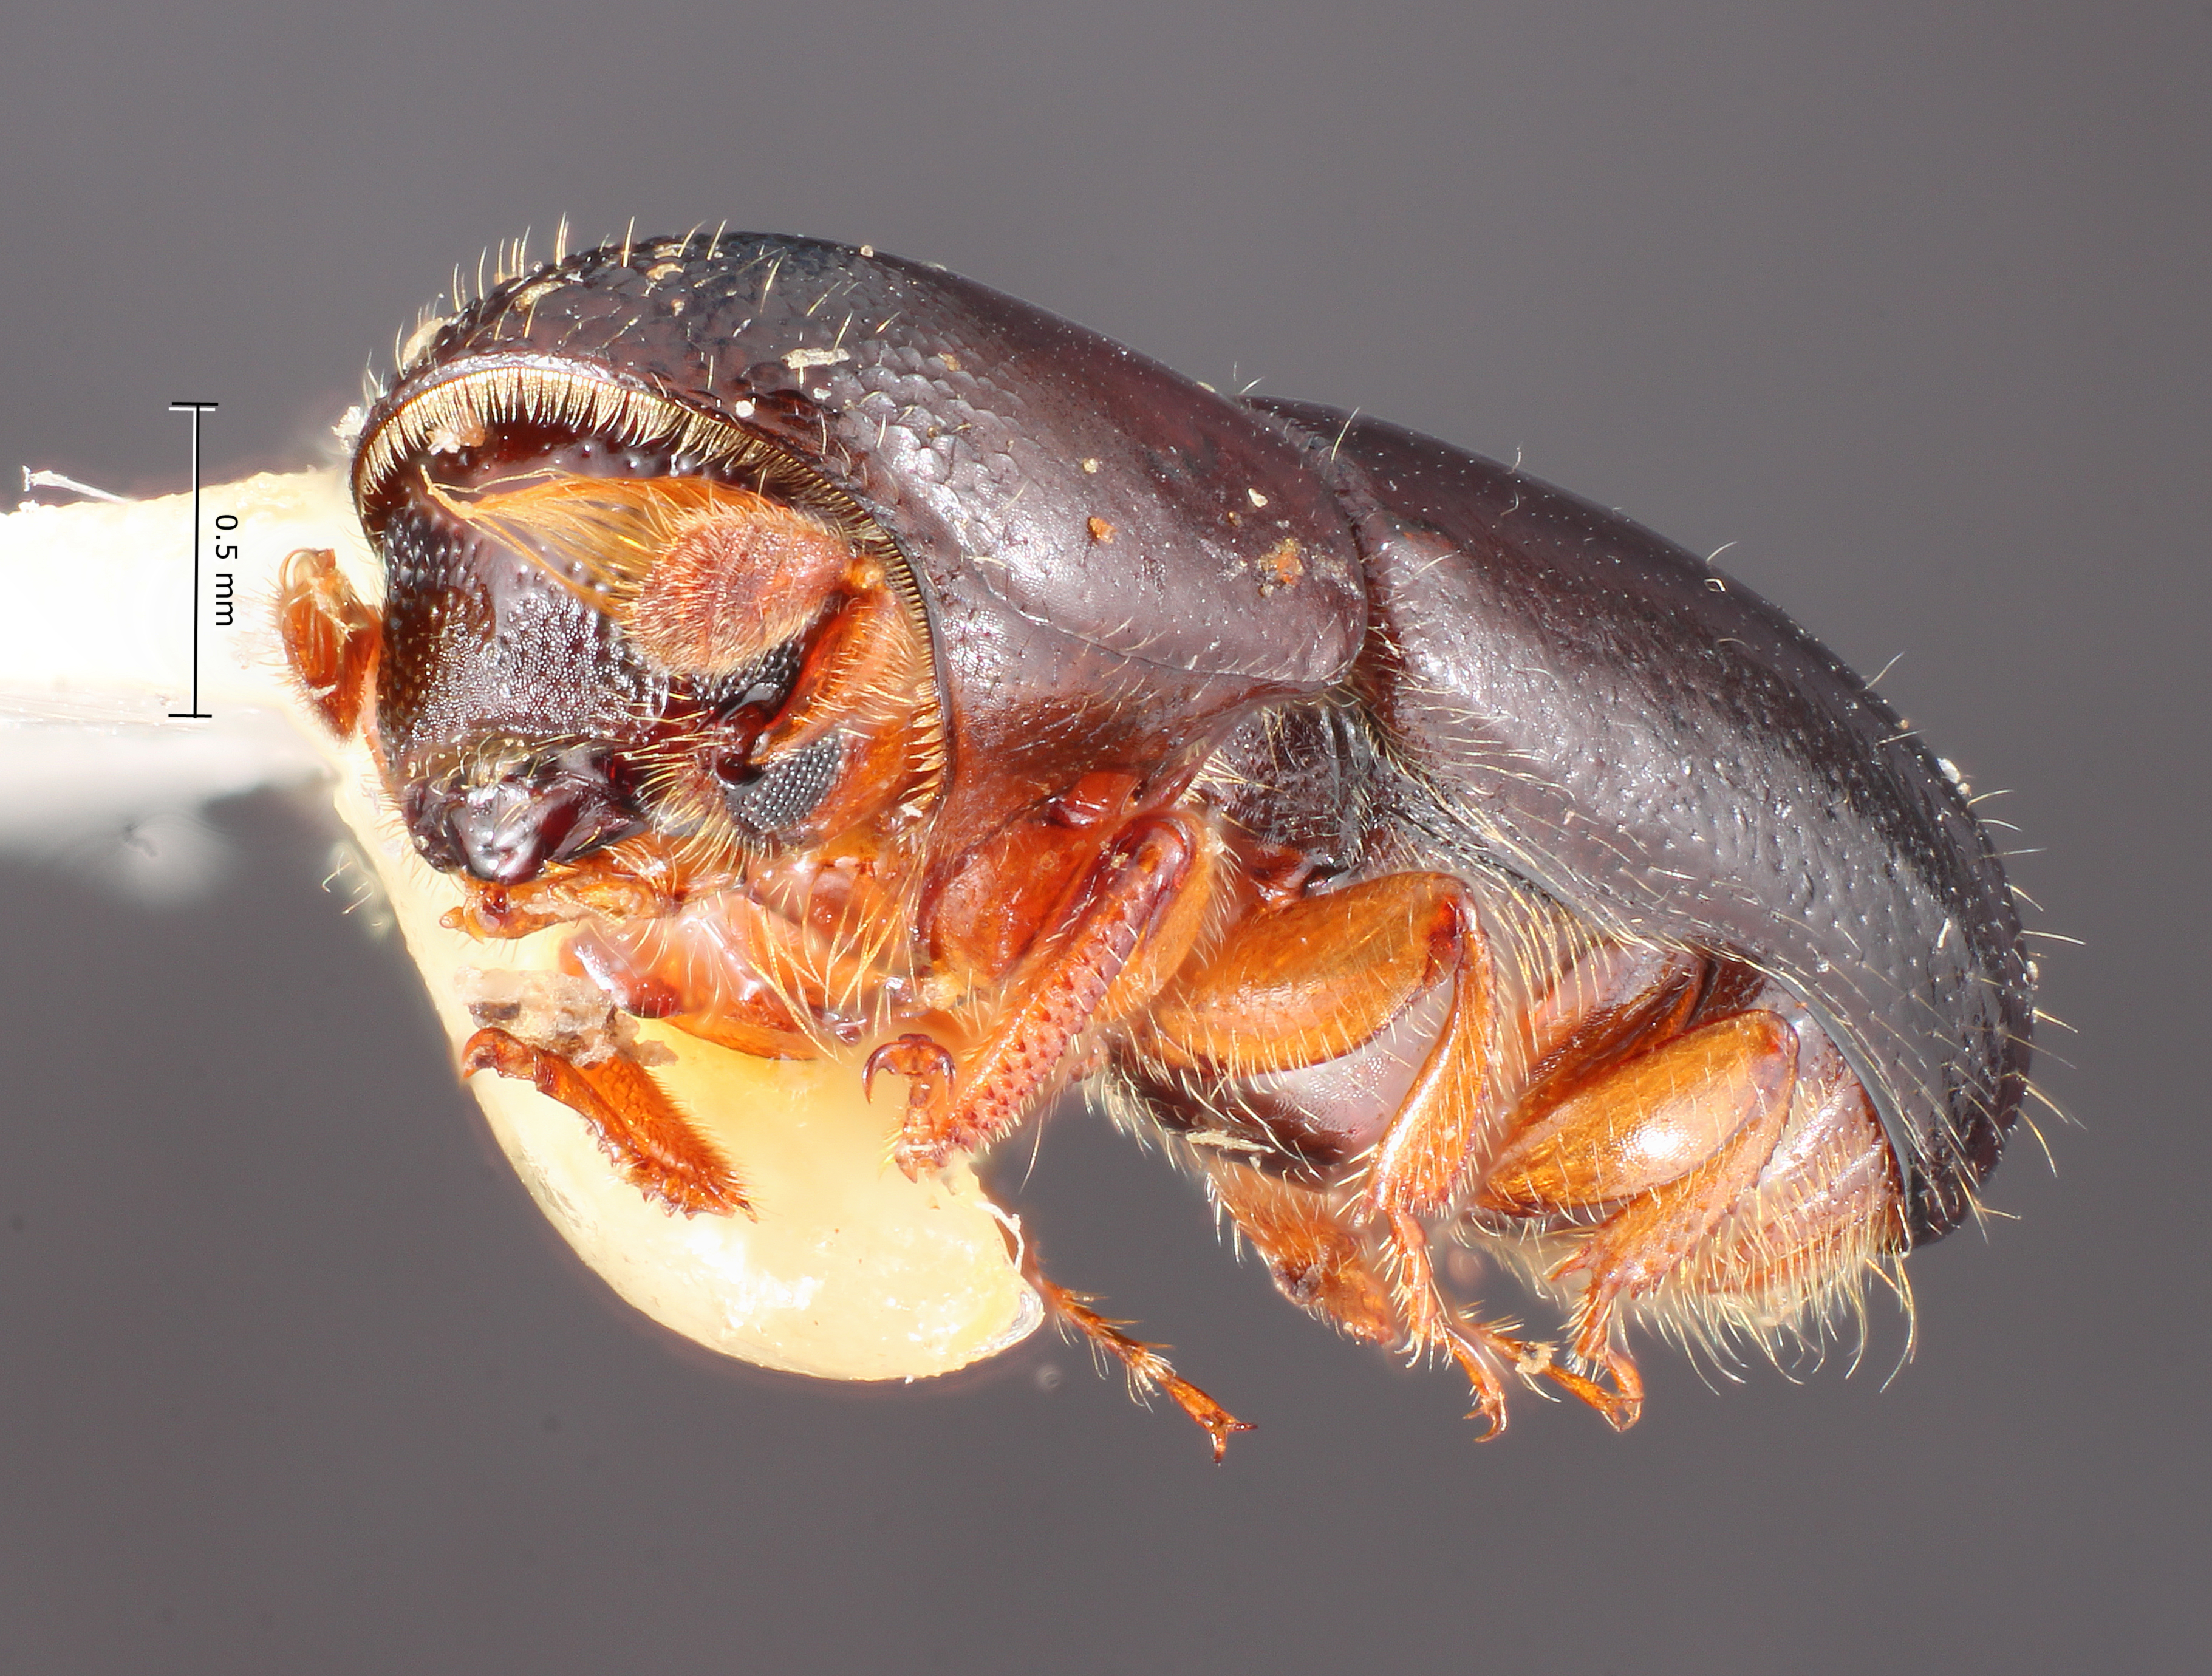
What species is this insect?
Monarthrum difficile
